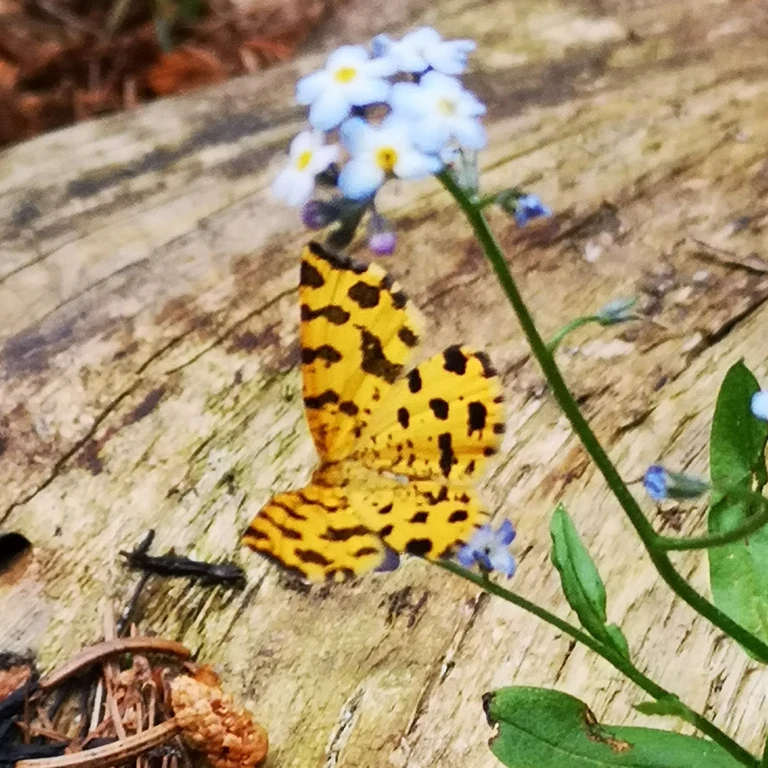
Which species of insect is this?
Pseudopanthera macularia
